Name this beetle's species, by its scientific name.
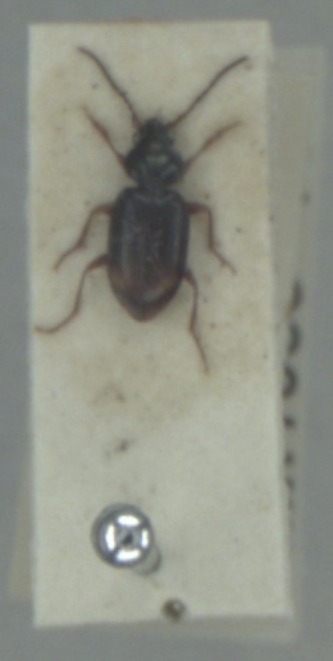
Ocys quinquestriatus
